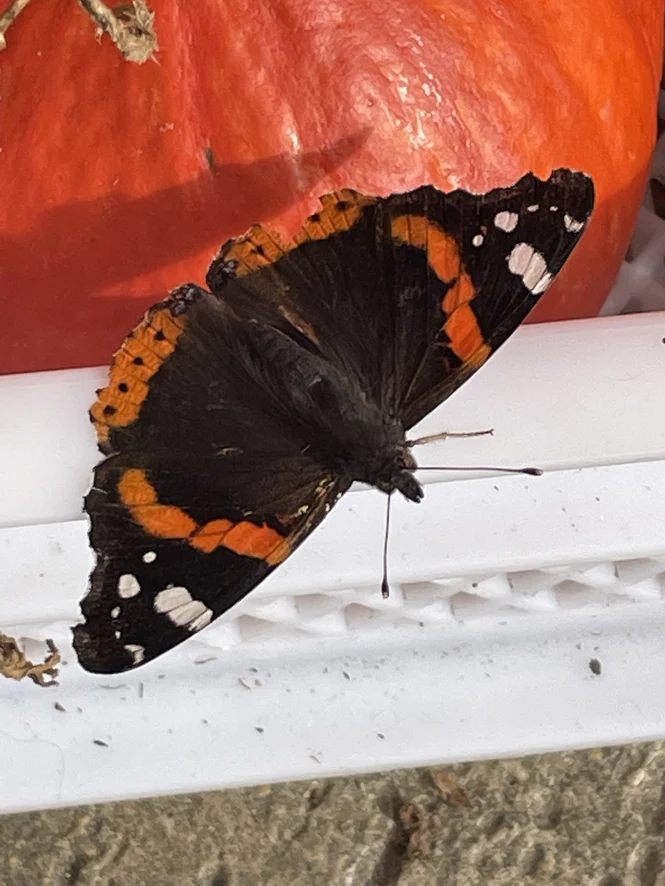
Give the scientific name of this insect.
Vanessa atalanta
